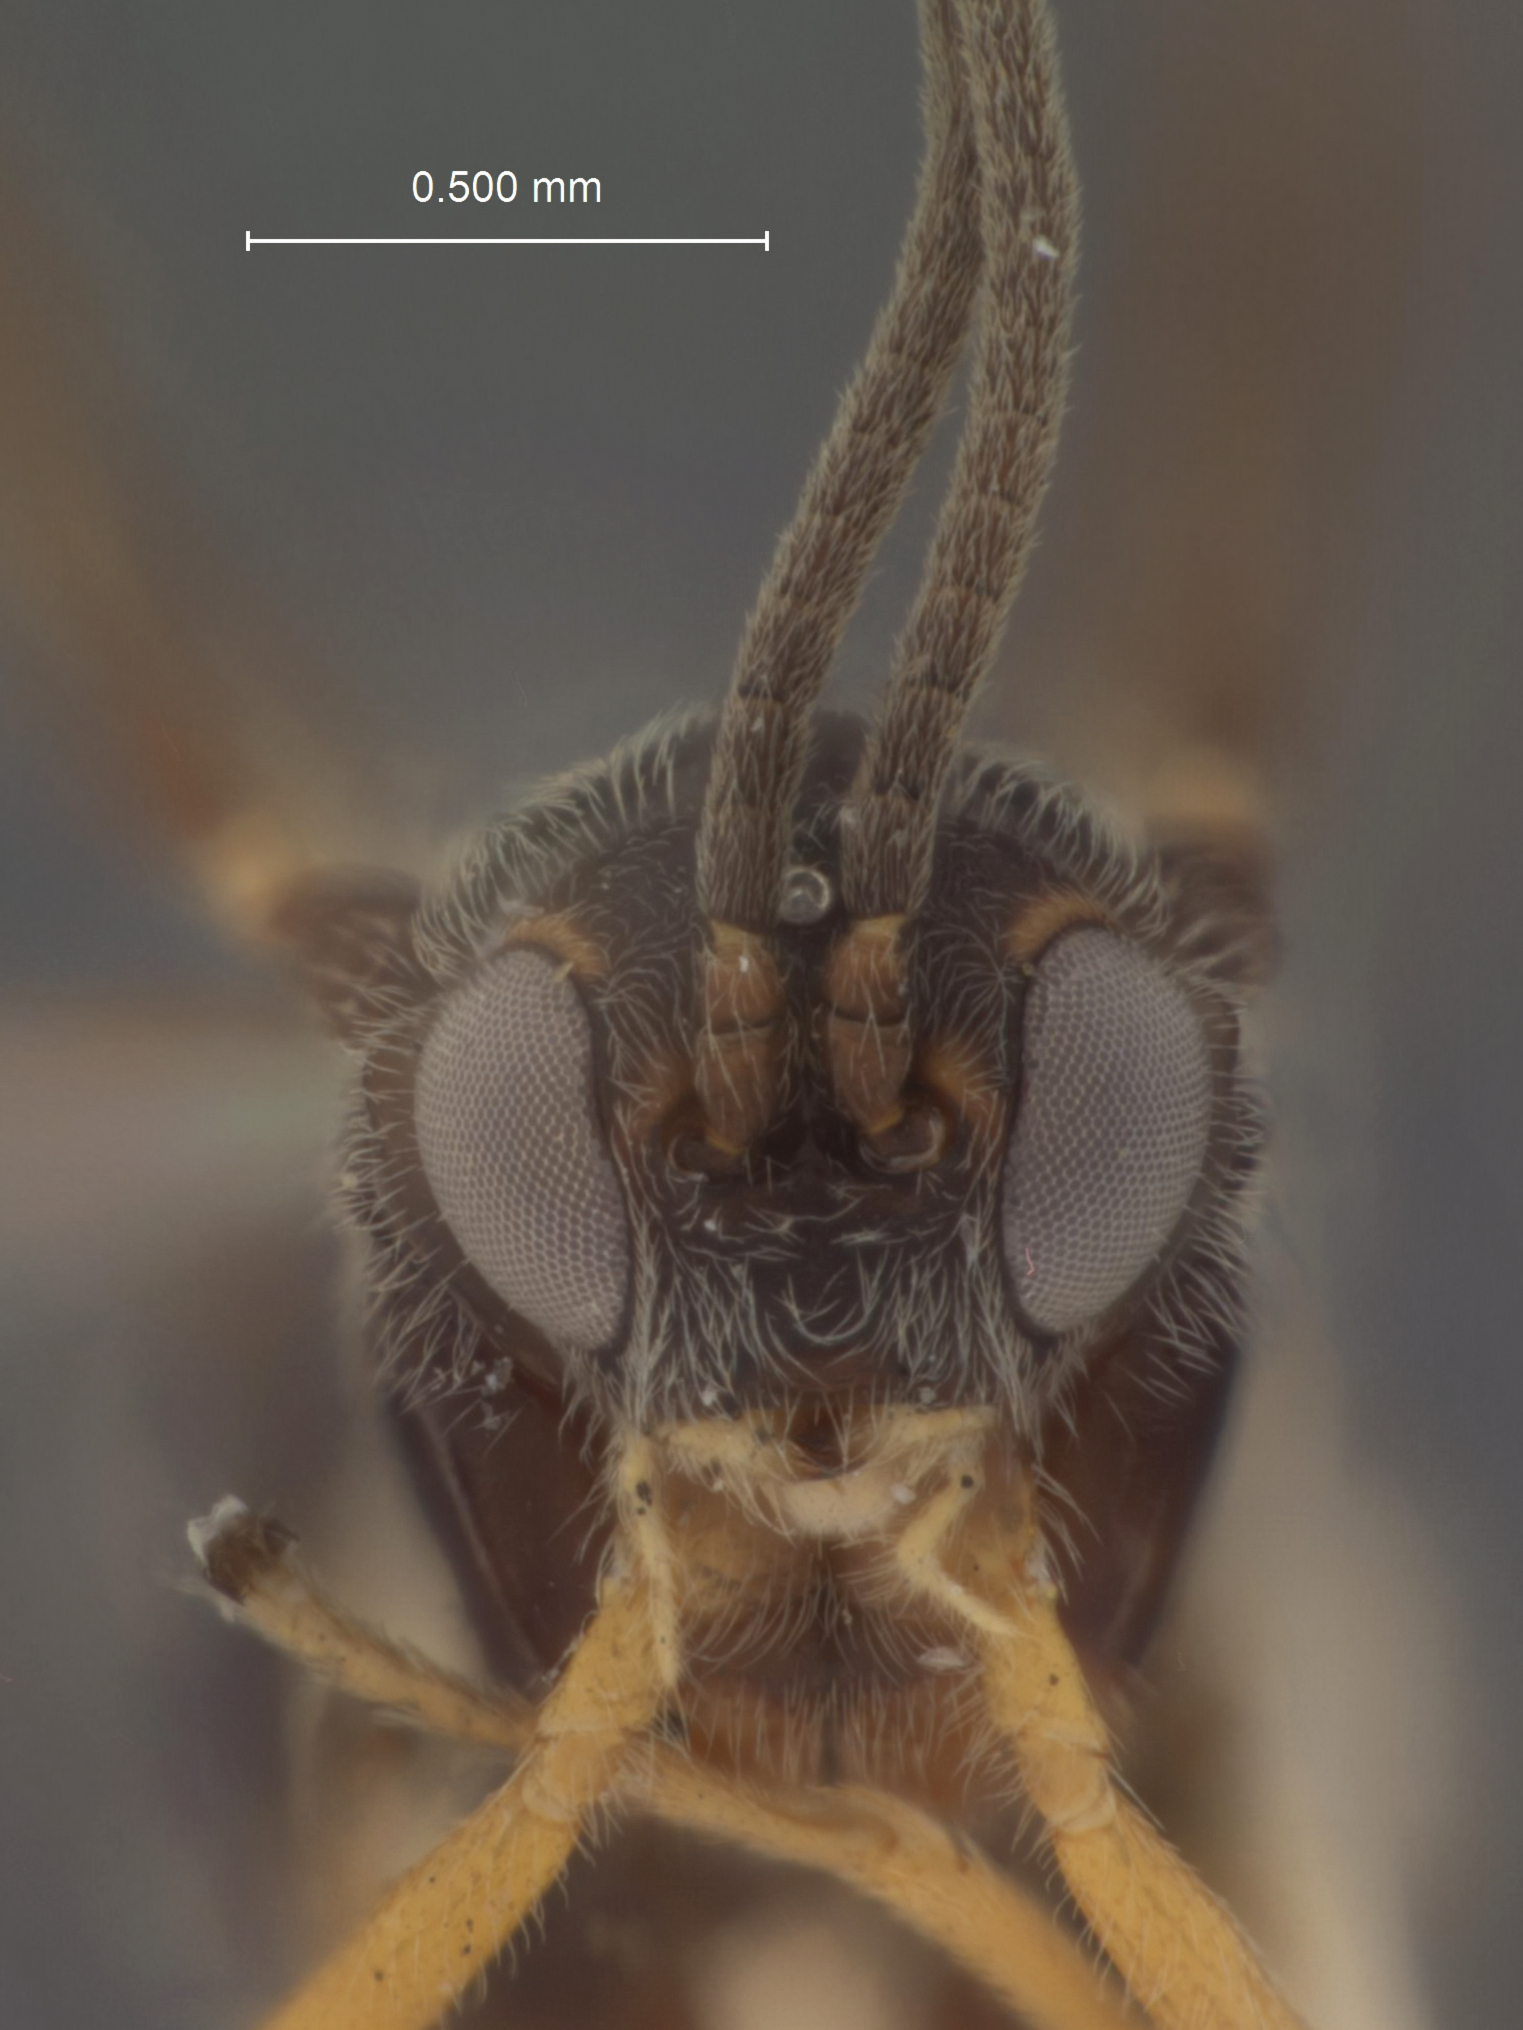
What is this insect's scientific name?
Microbracon leefmansi
